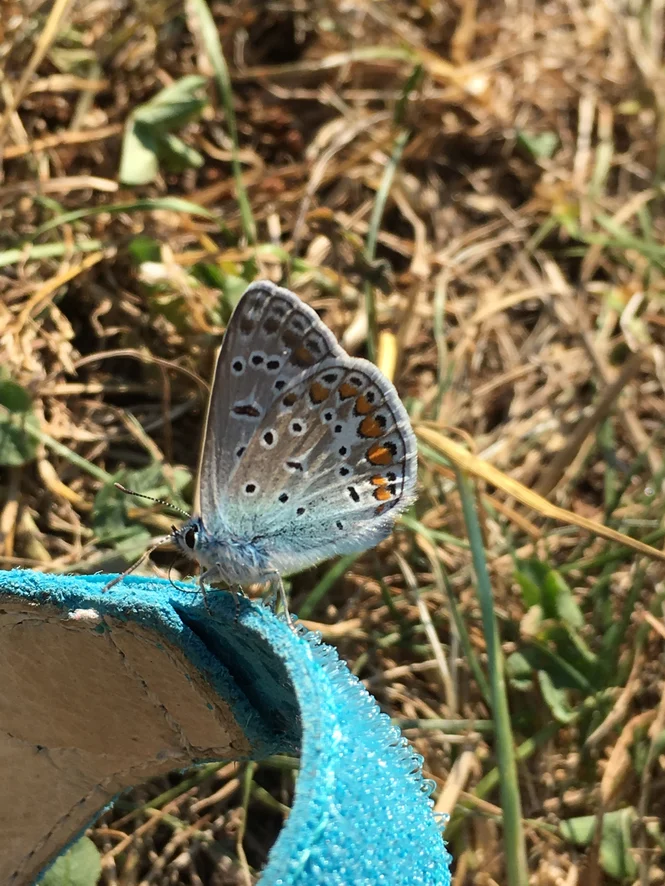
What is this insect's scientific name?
Polyommatus icarus
